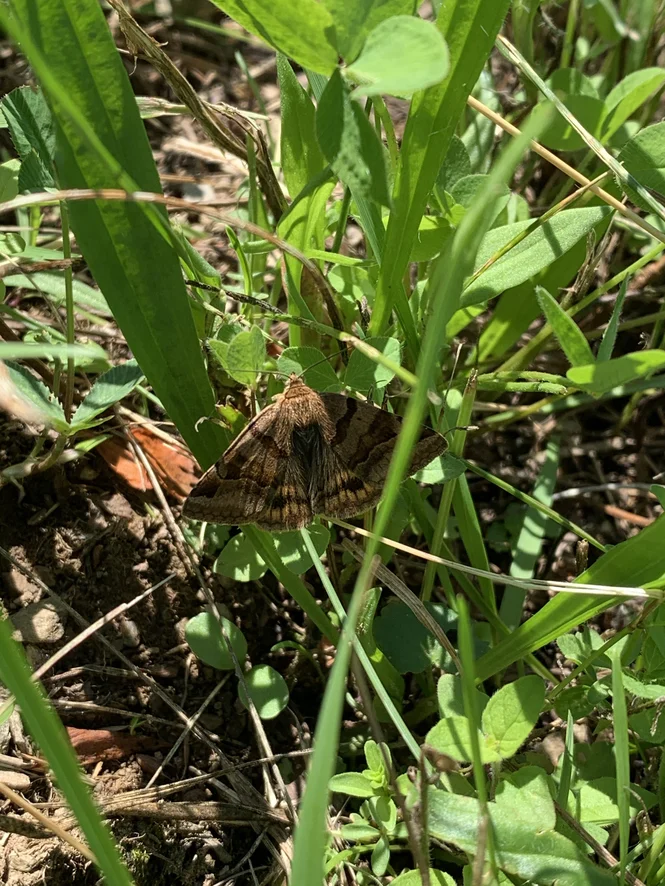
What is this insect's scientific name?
Euclidia glyphica
